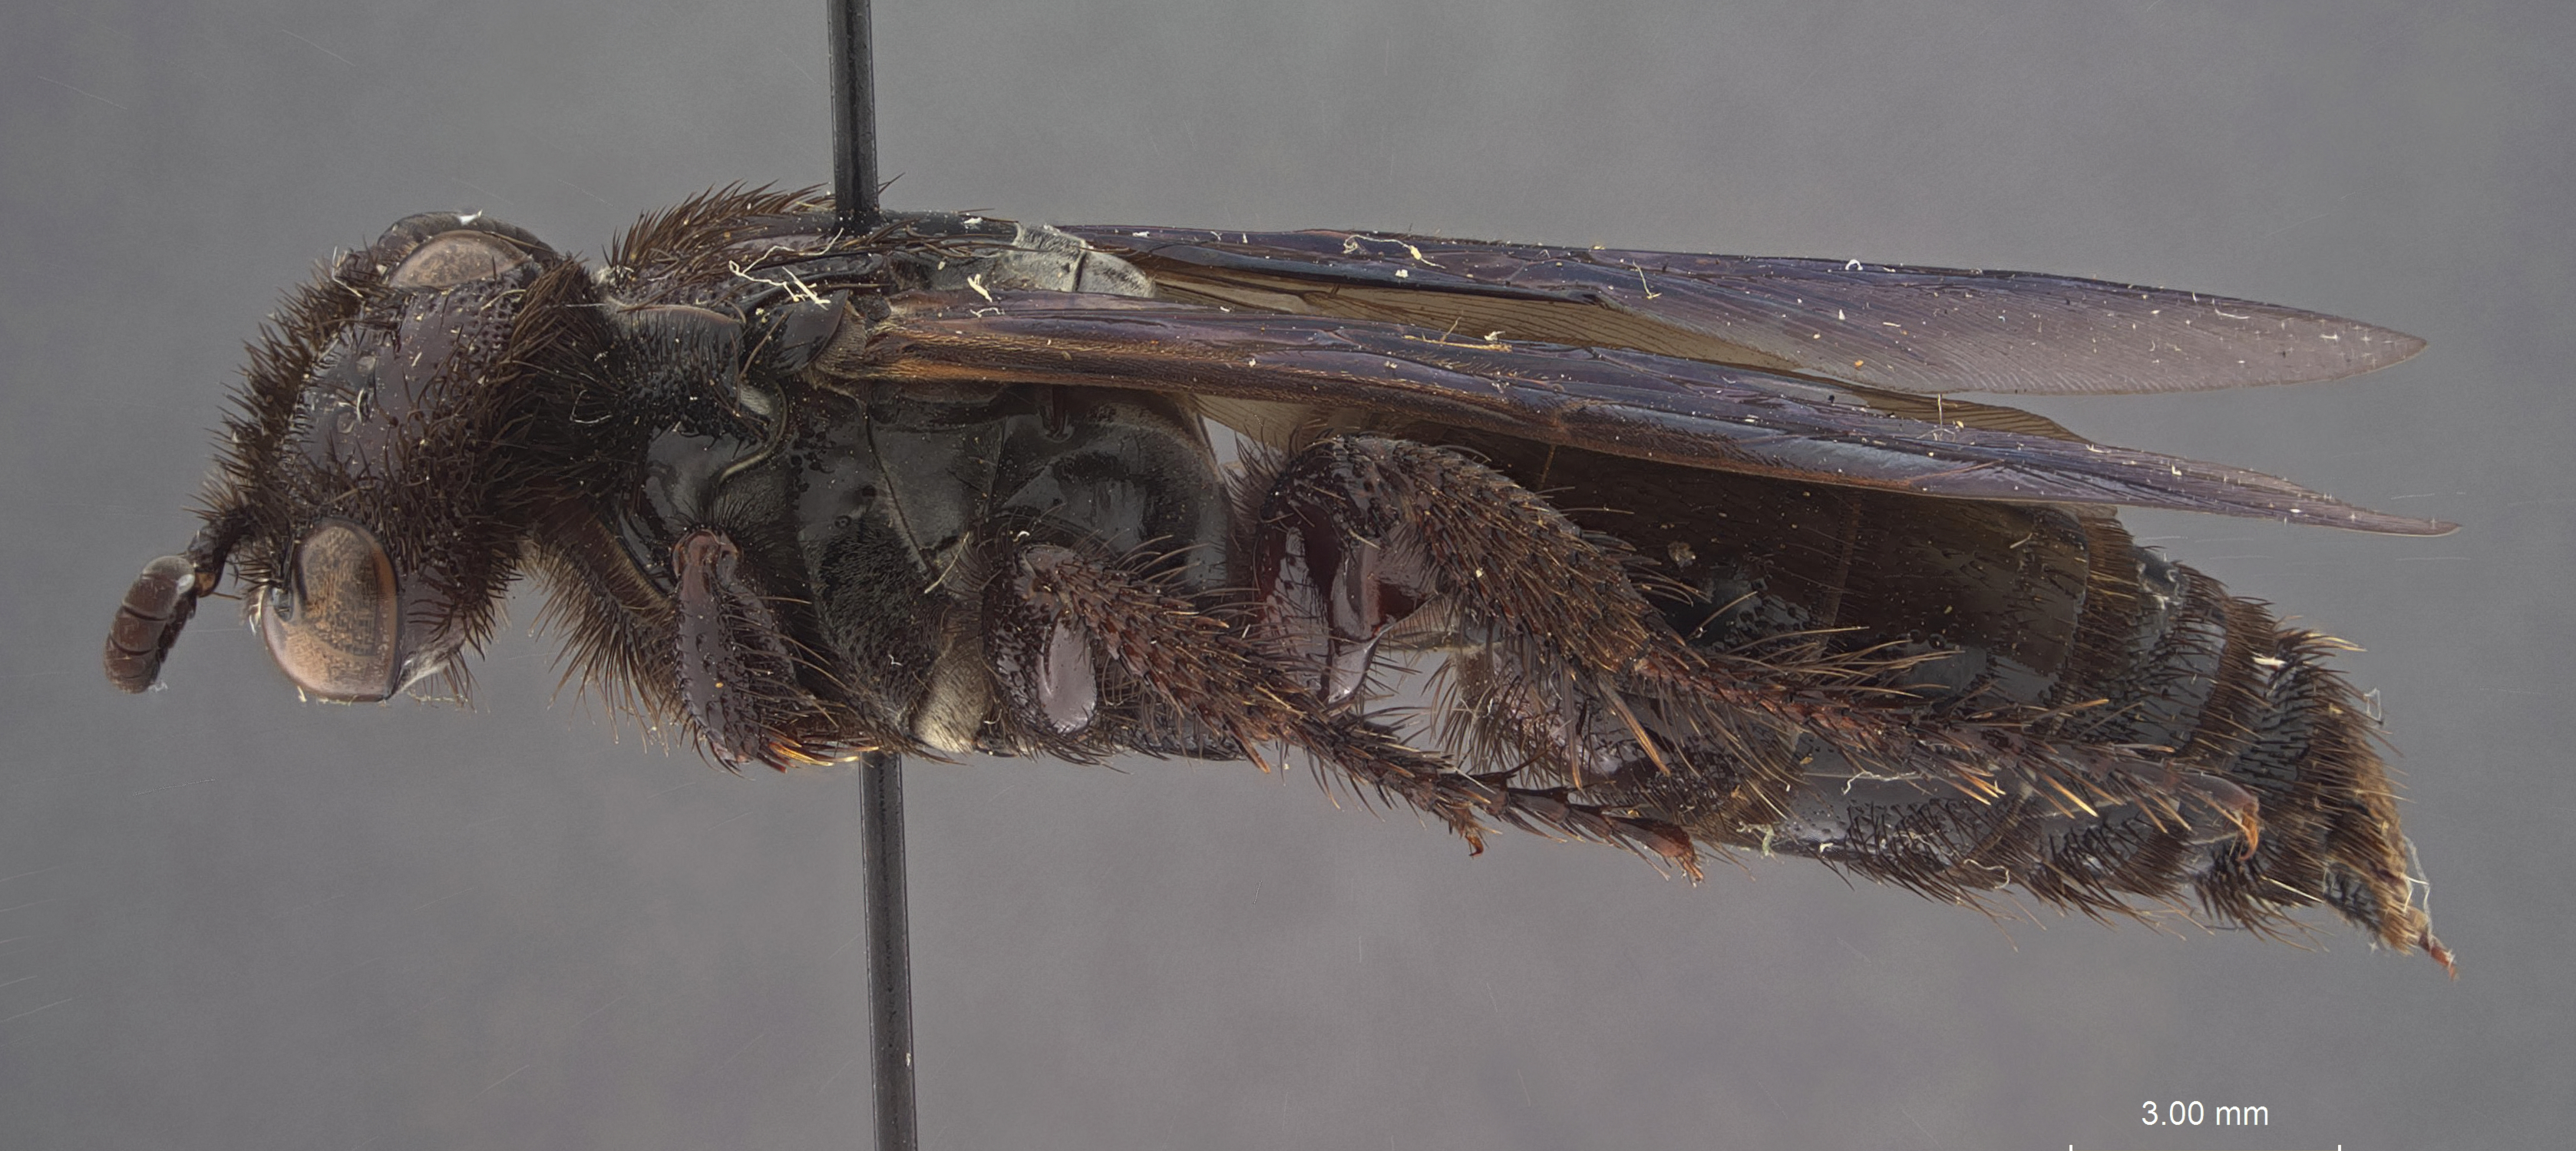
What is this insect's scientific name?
Campsomeris solomonis
